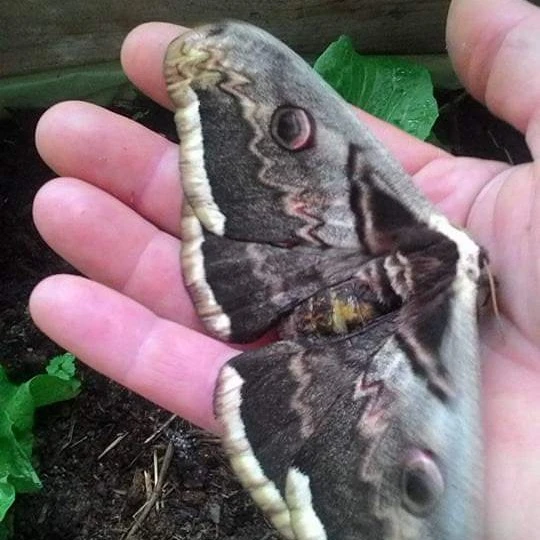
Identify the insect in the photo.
Saturnia pyri
